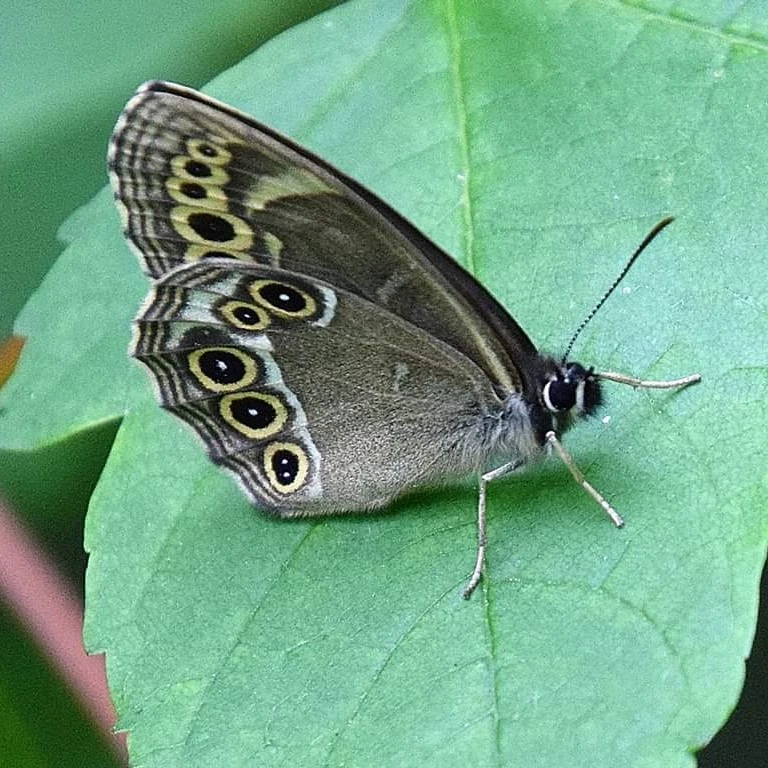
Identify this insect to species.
Lopinga achine (also Pararge achine)
